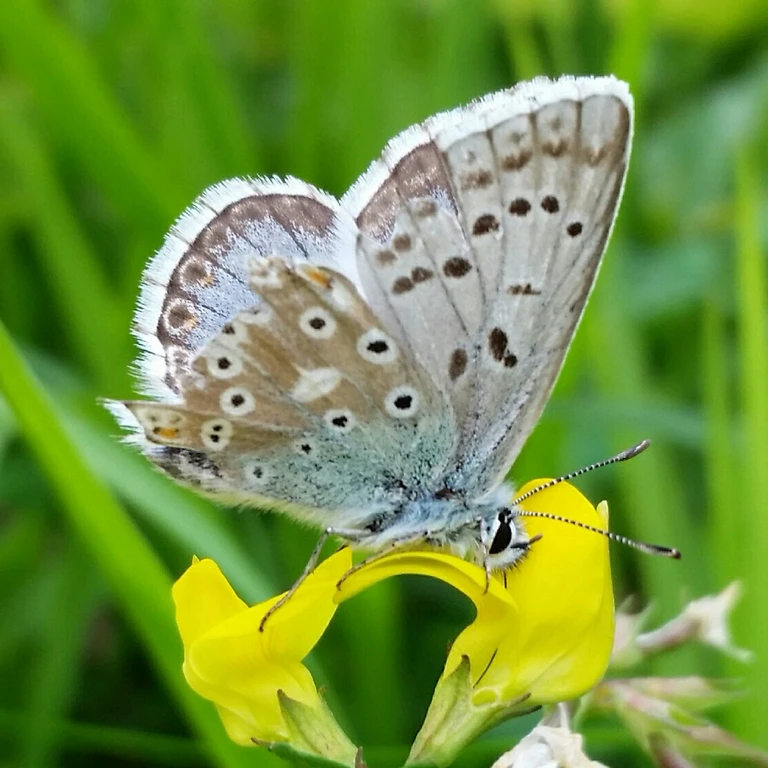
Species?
Lysandra coridon
